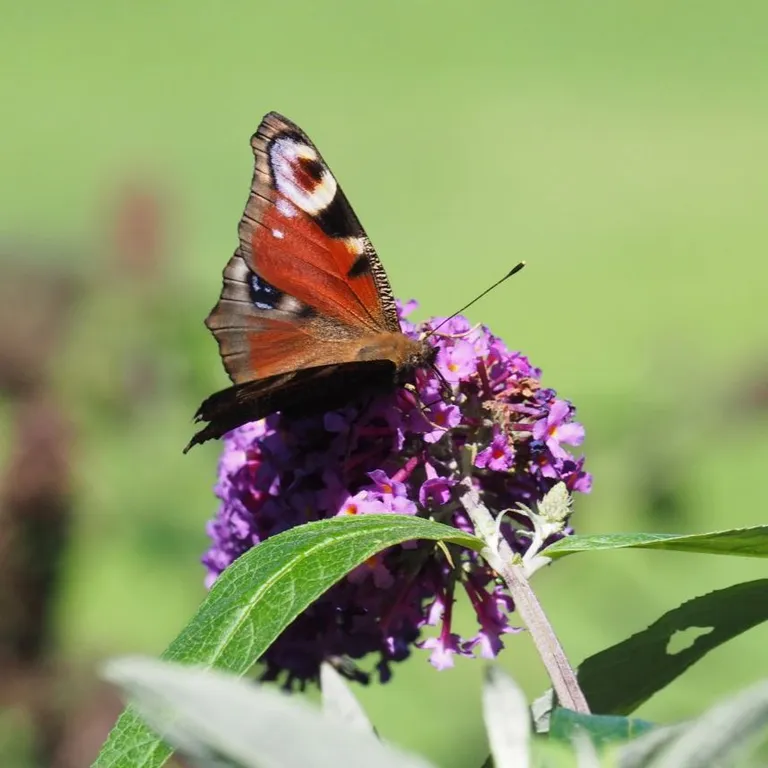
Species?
Aglais io
